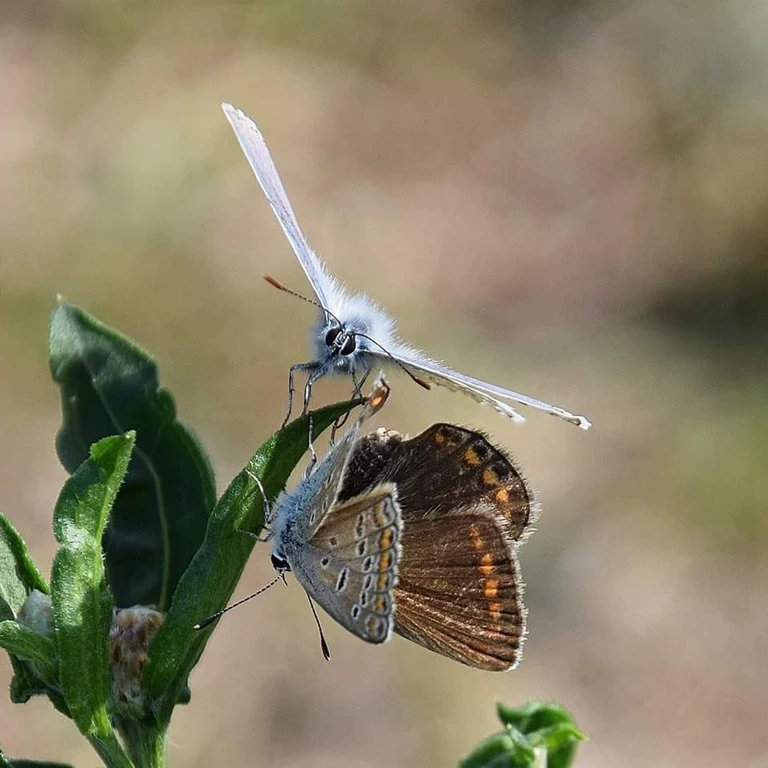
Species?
Polyommatus icarus
